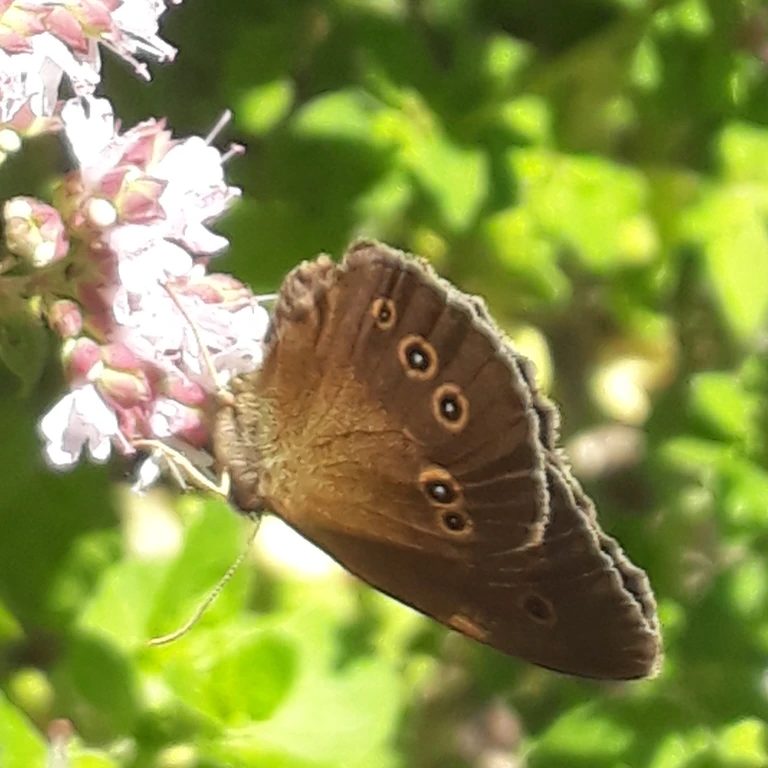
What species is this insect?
Aphantopus hyperantus
